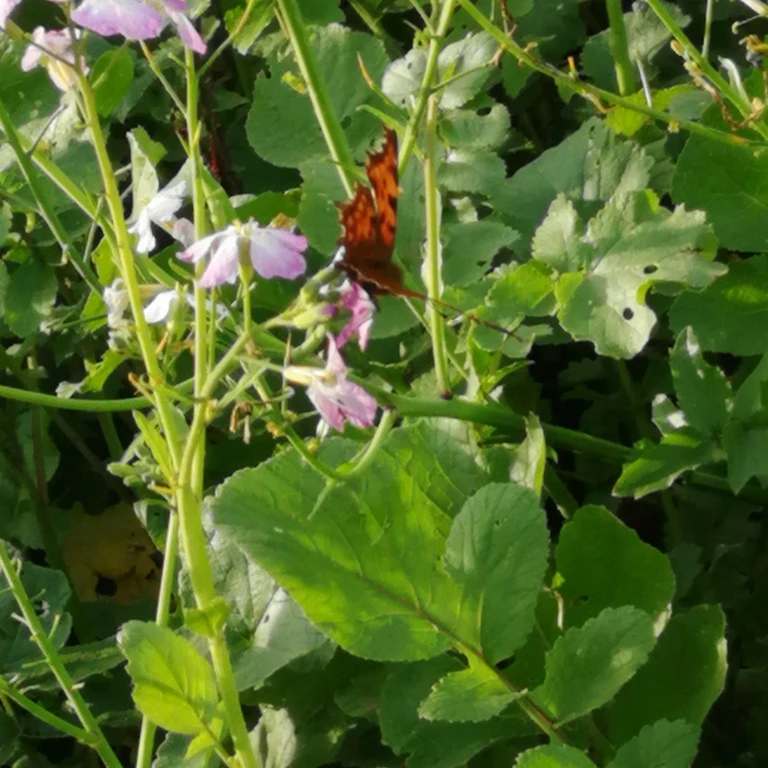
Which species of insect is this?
Polygonia c-album
